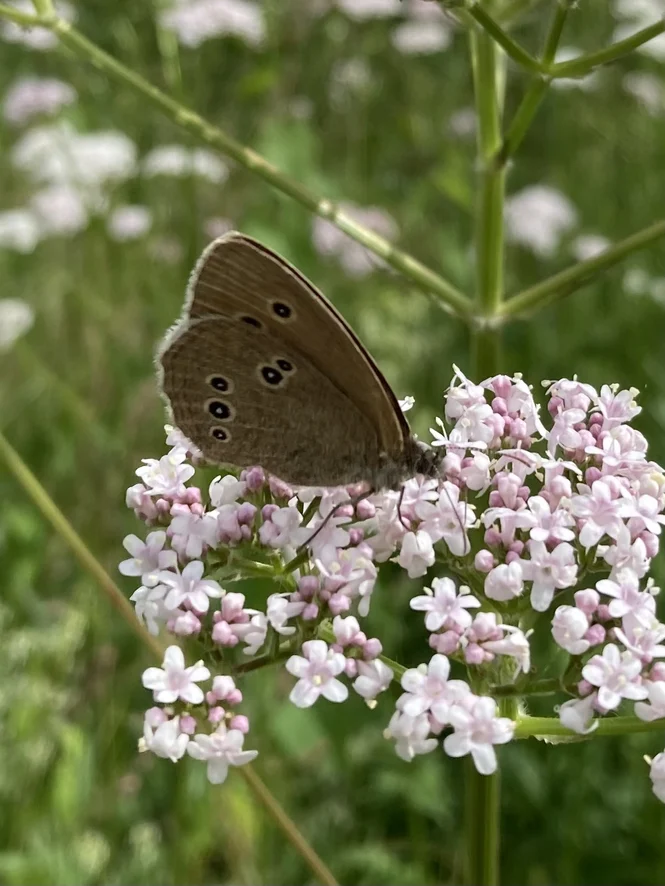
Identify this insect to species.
Aphantopus hyperantus
